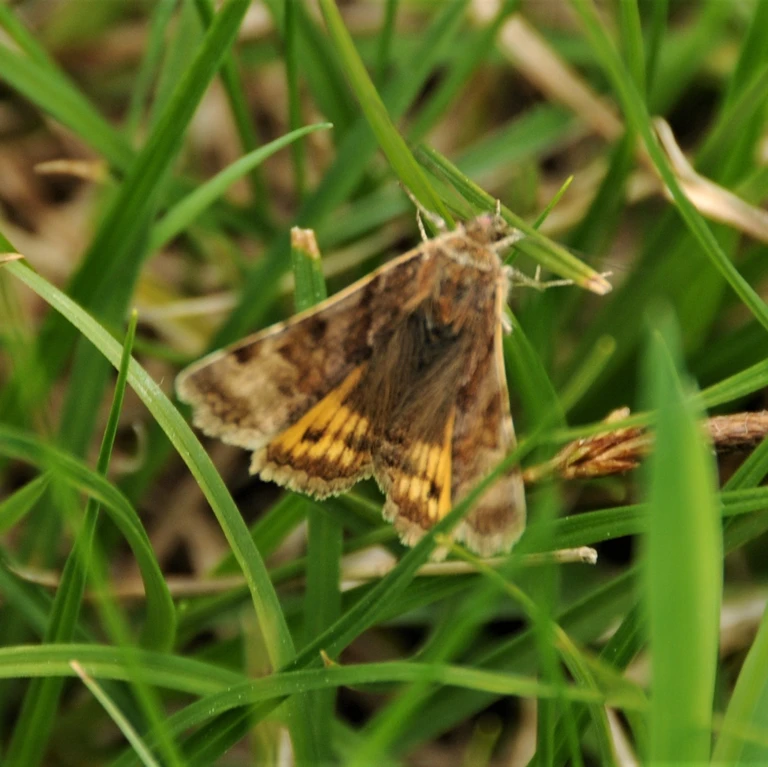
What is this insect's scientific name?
Euclidia glyphica
